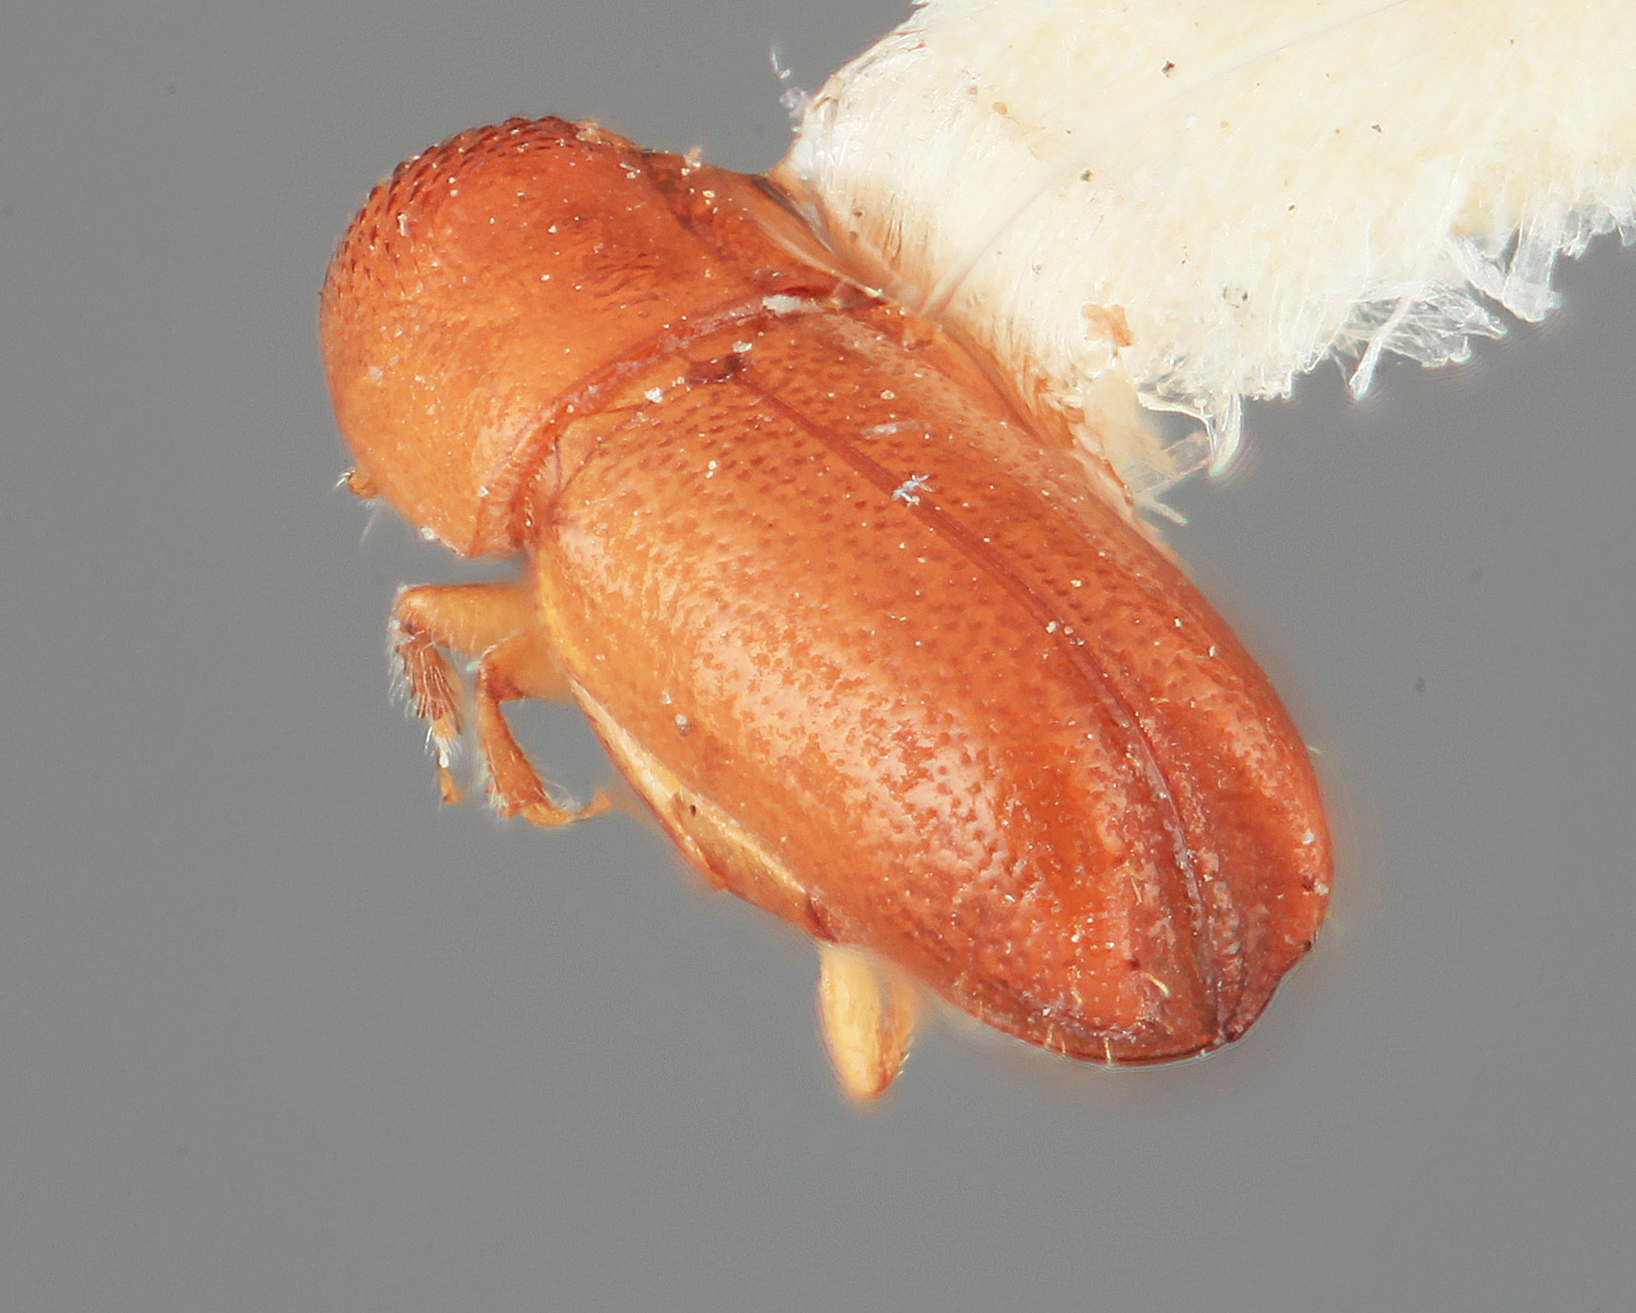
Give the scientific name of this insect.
Araptus equihuai
